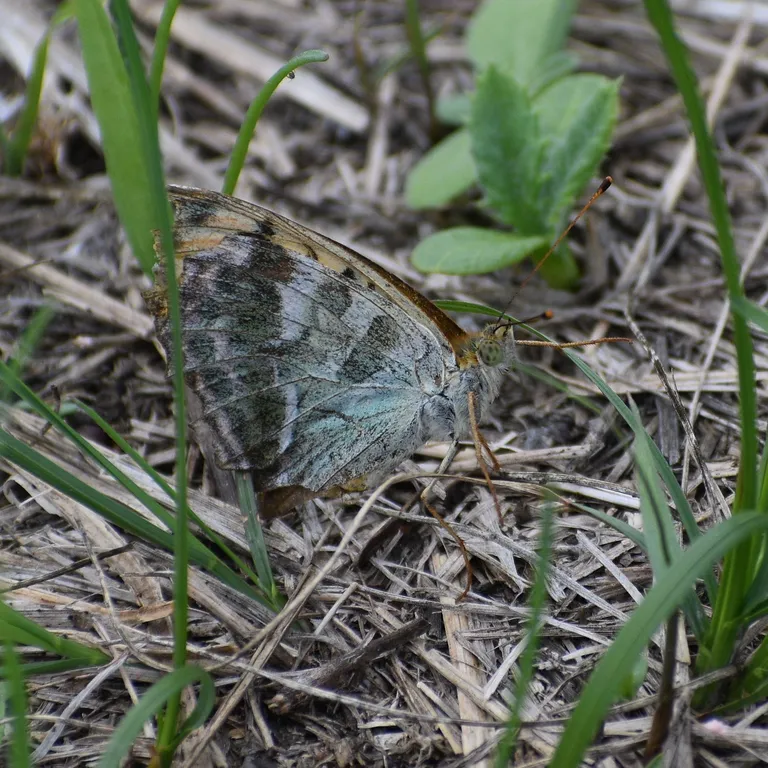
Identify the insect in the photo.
Argynnis paphia
